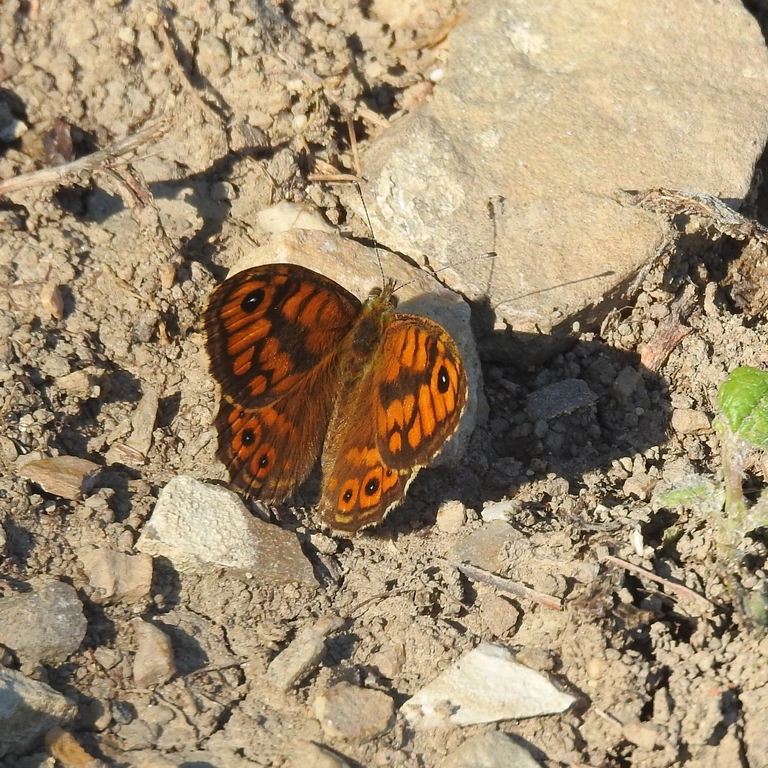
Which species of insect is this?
Lasiommata megera (also Pararge megera)
